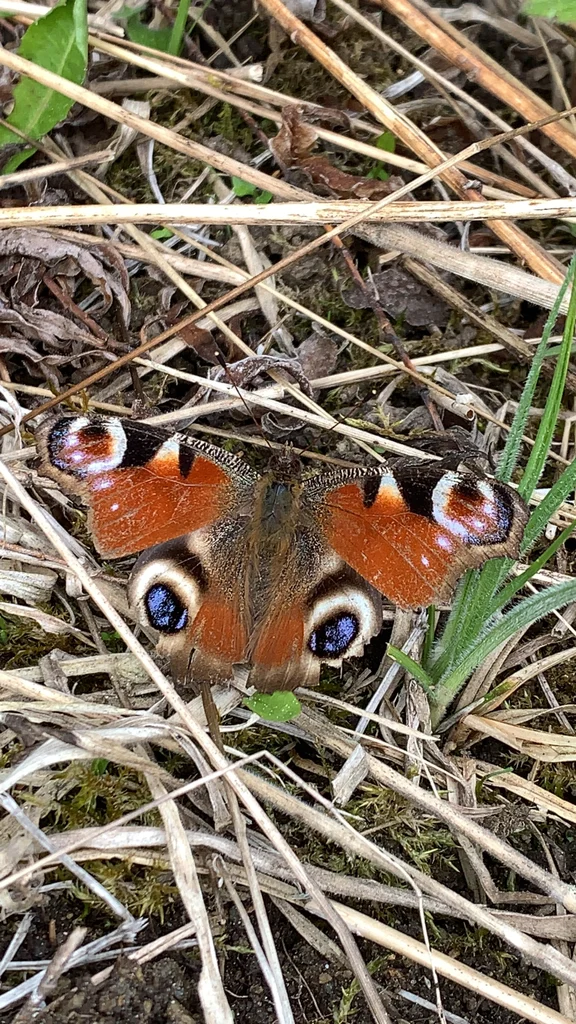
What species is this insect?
Aglais io
